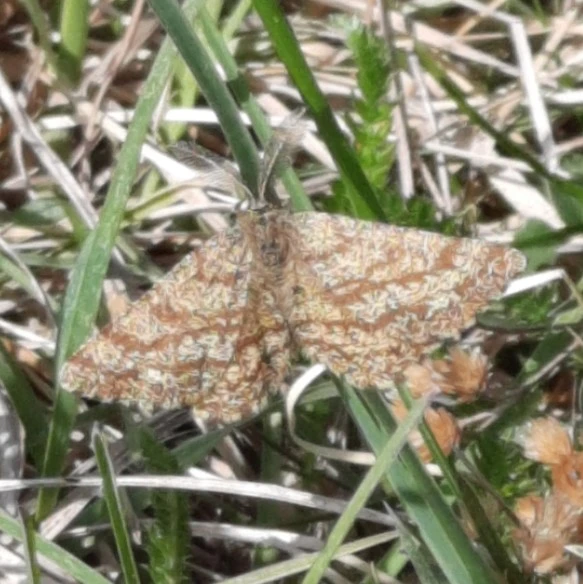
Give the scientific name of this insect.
Ematurga atomaria
